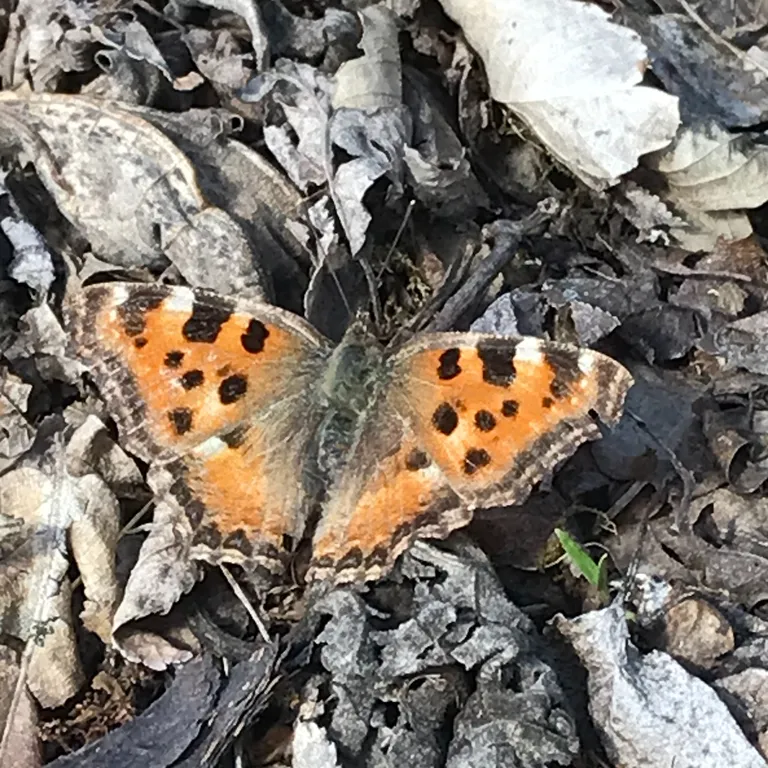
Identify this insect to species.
Nymphalis polychloros
